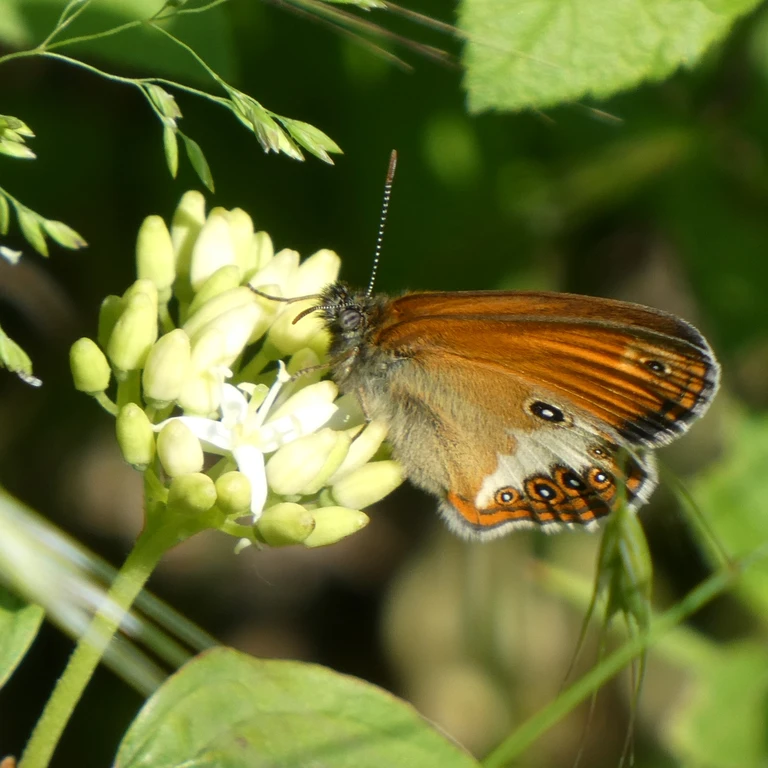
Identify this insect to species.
Coenonympha arcania
